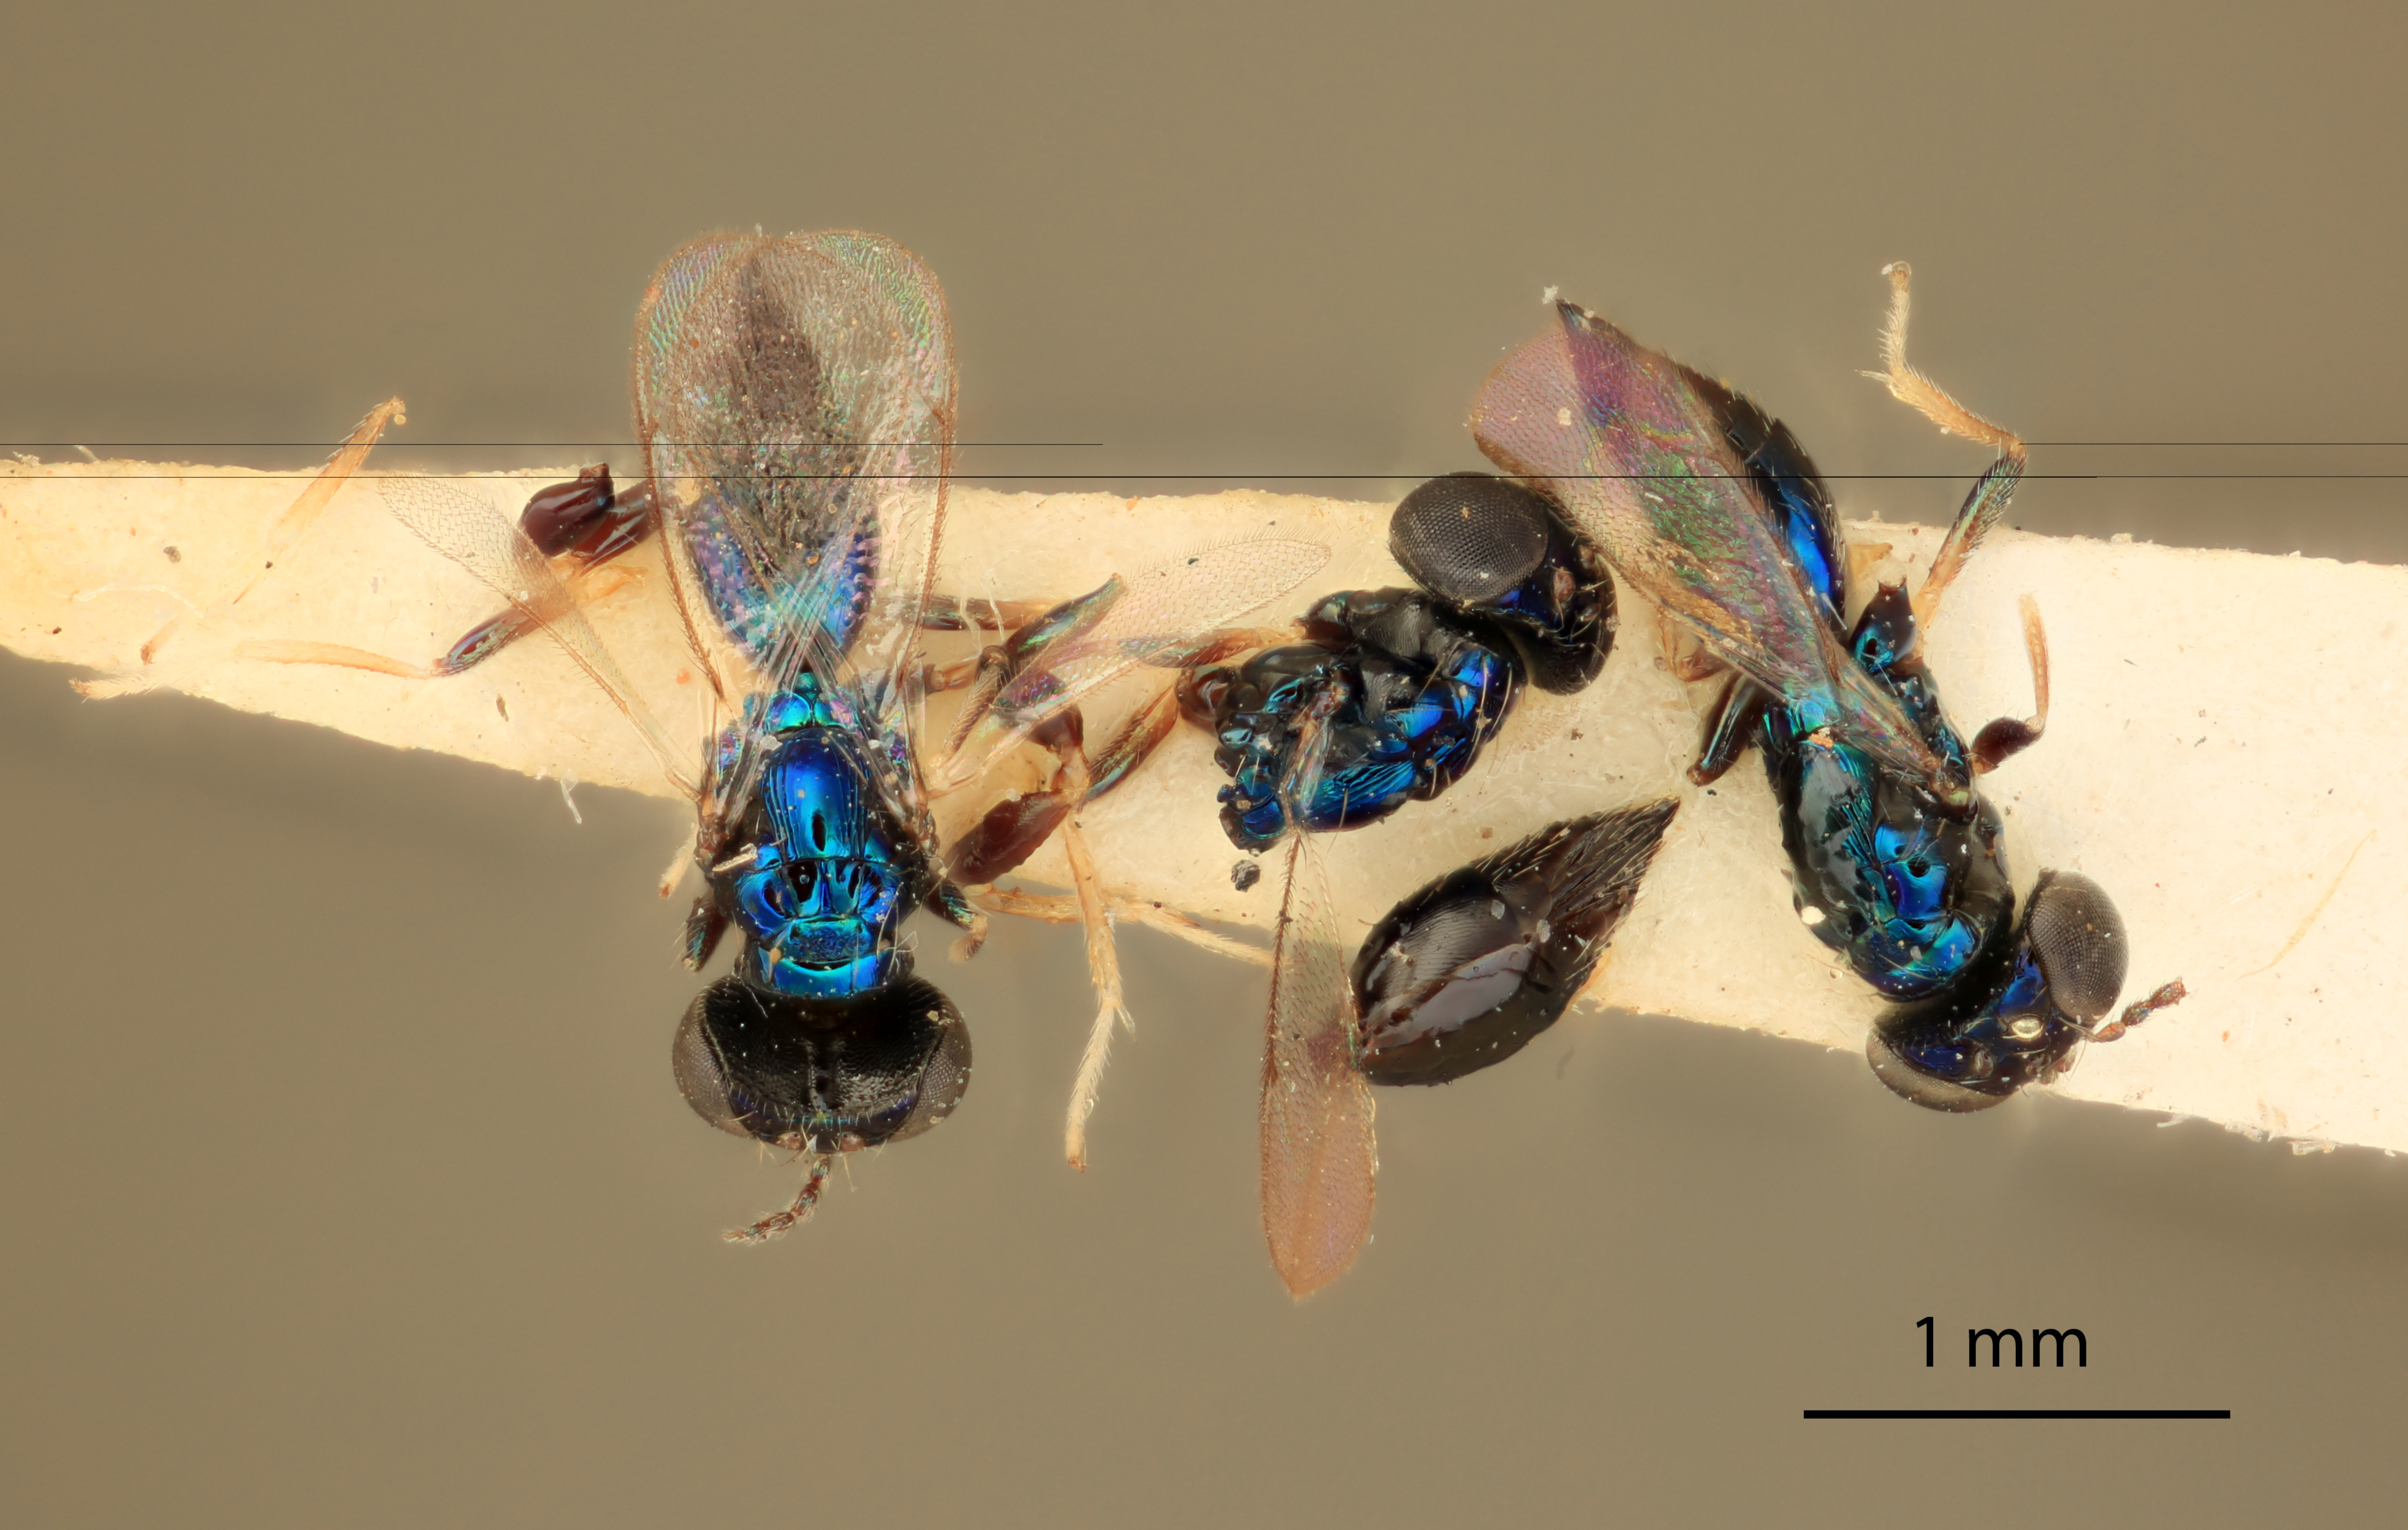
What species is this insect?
Pseudacrias carinatiscutum
